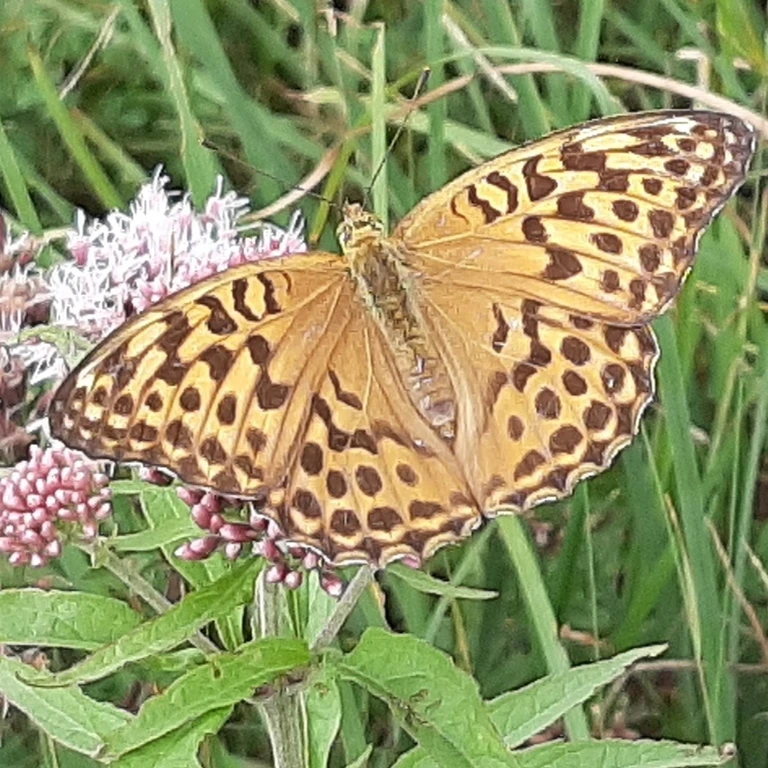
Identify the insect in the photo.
Argynnis paphia
